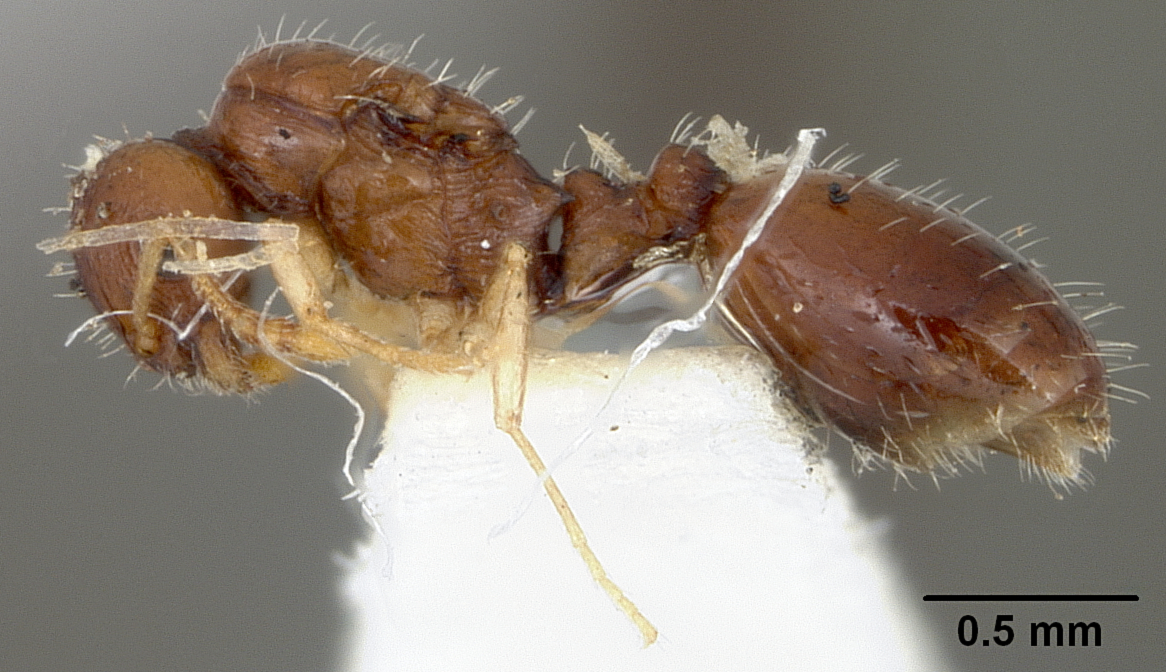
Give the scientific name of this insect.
Leptothorax tuscaloosae
